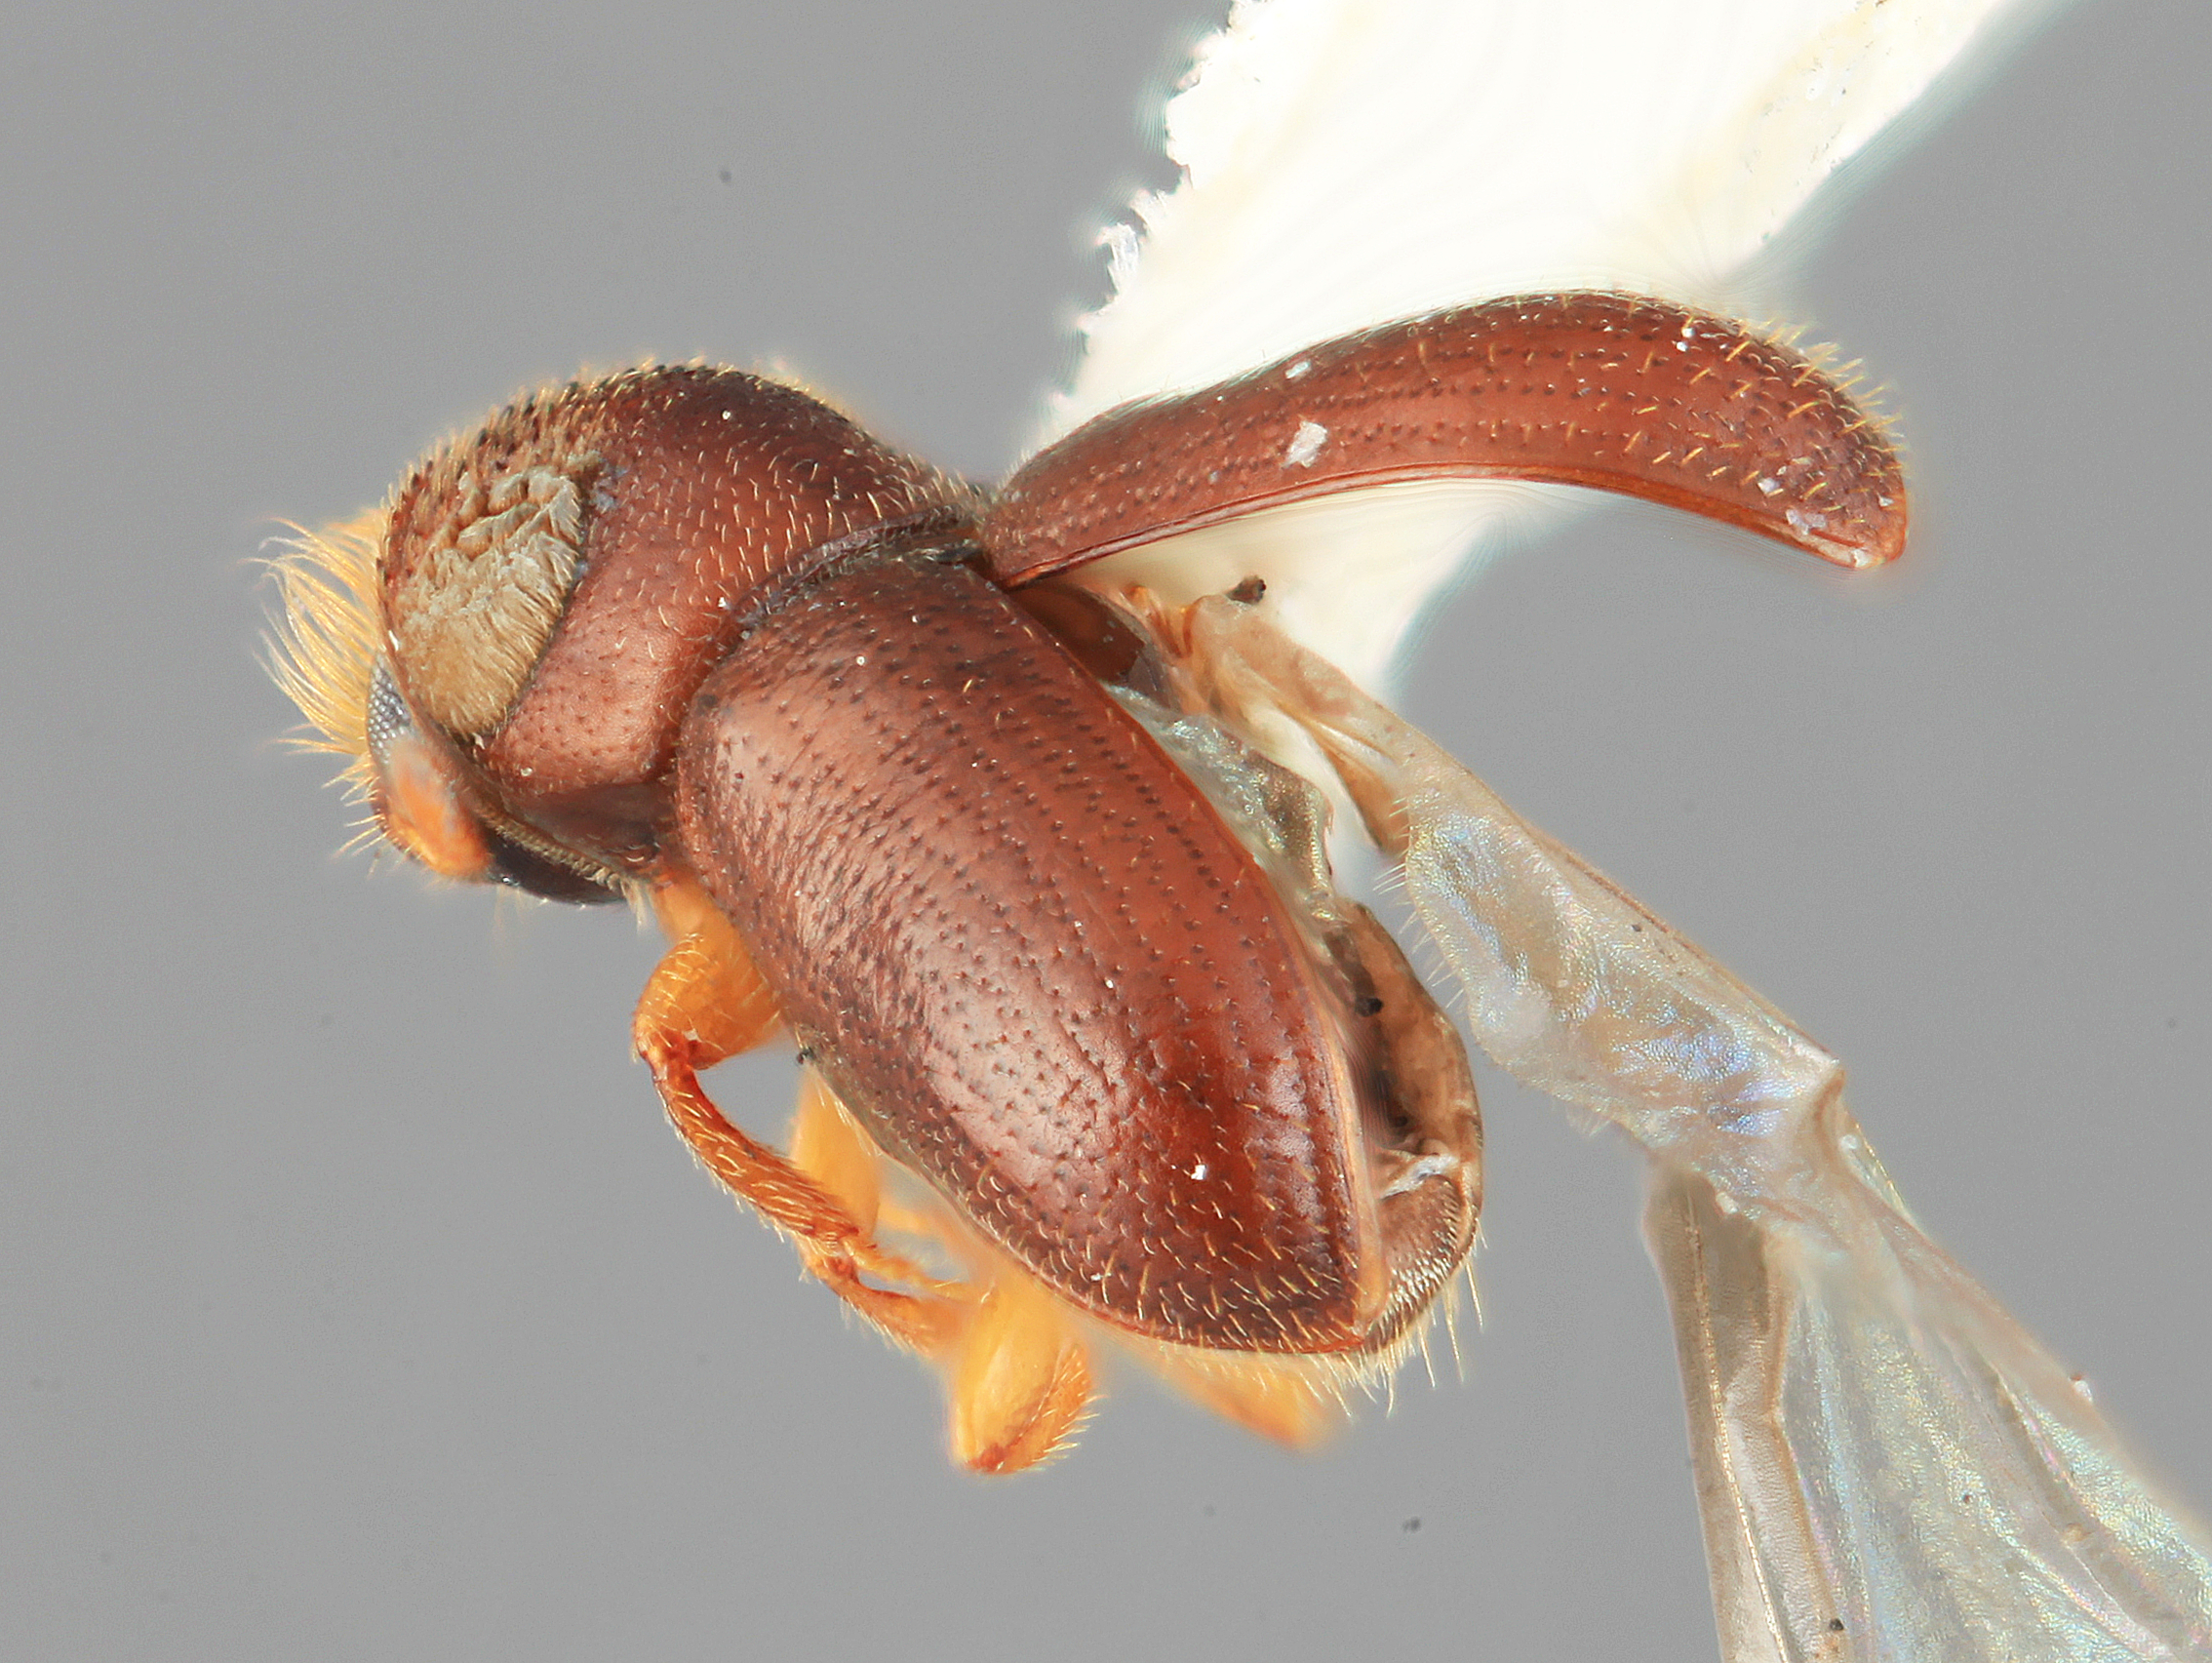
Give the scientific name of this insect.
Pityoborus frontalis
